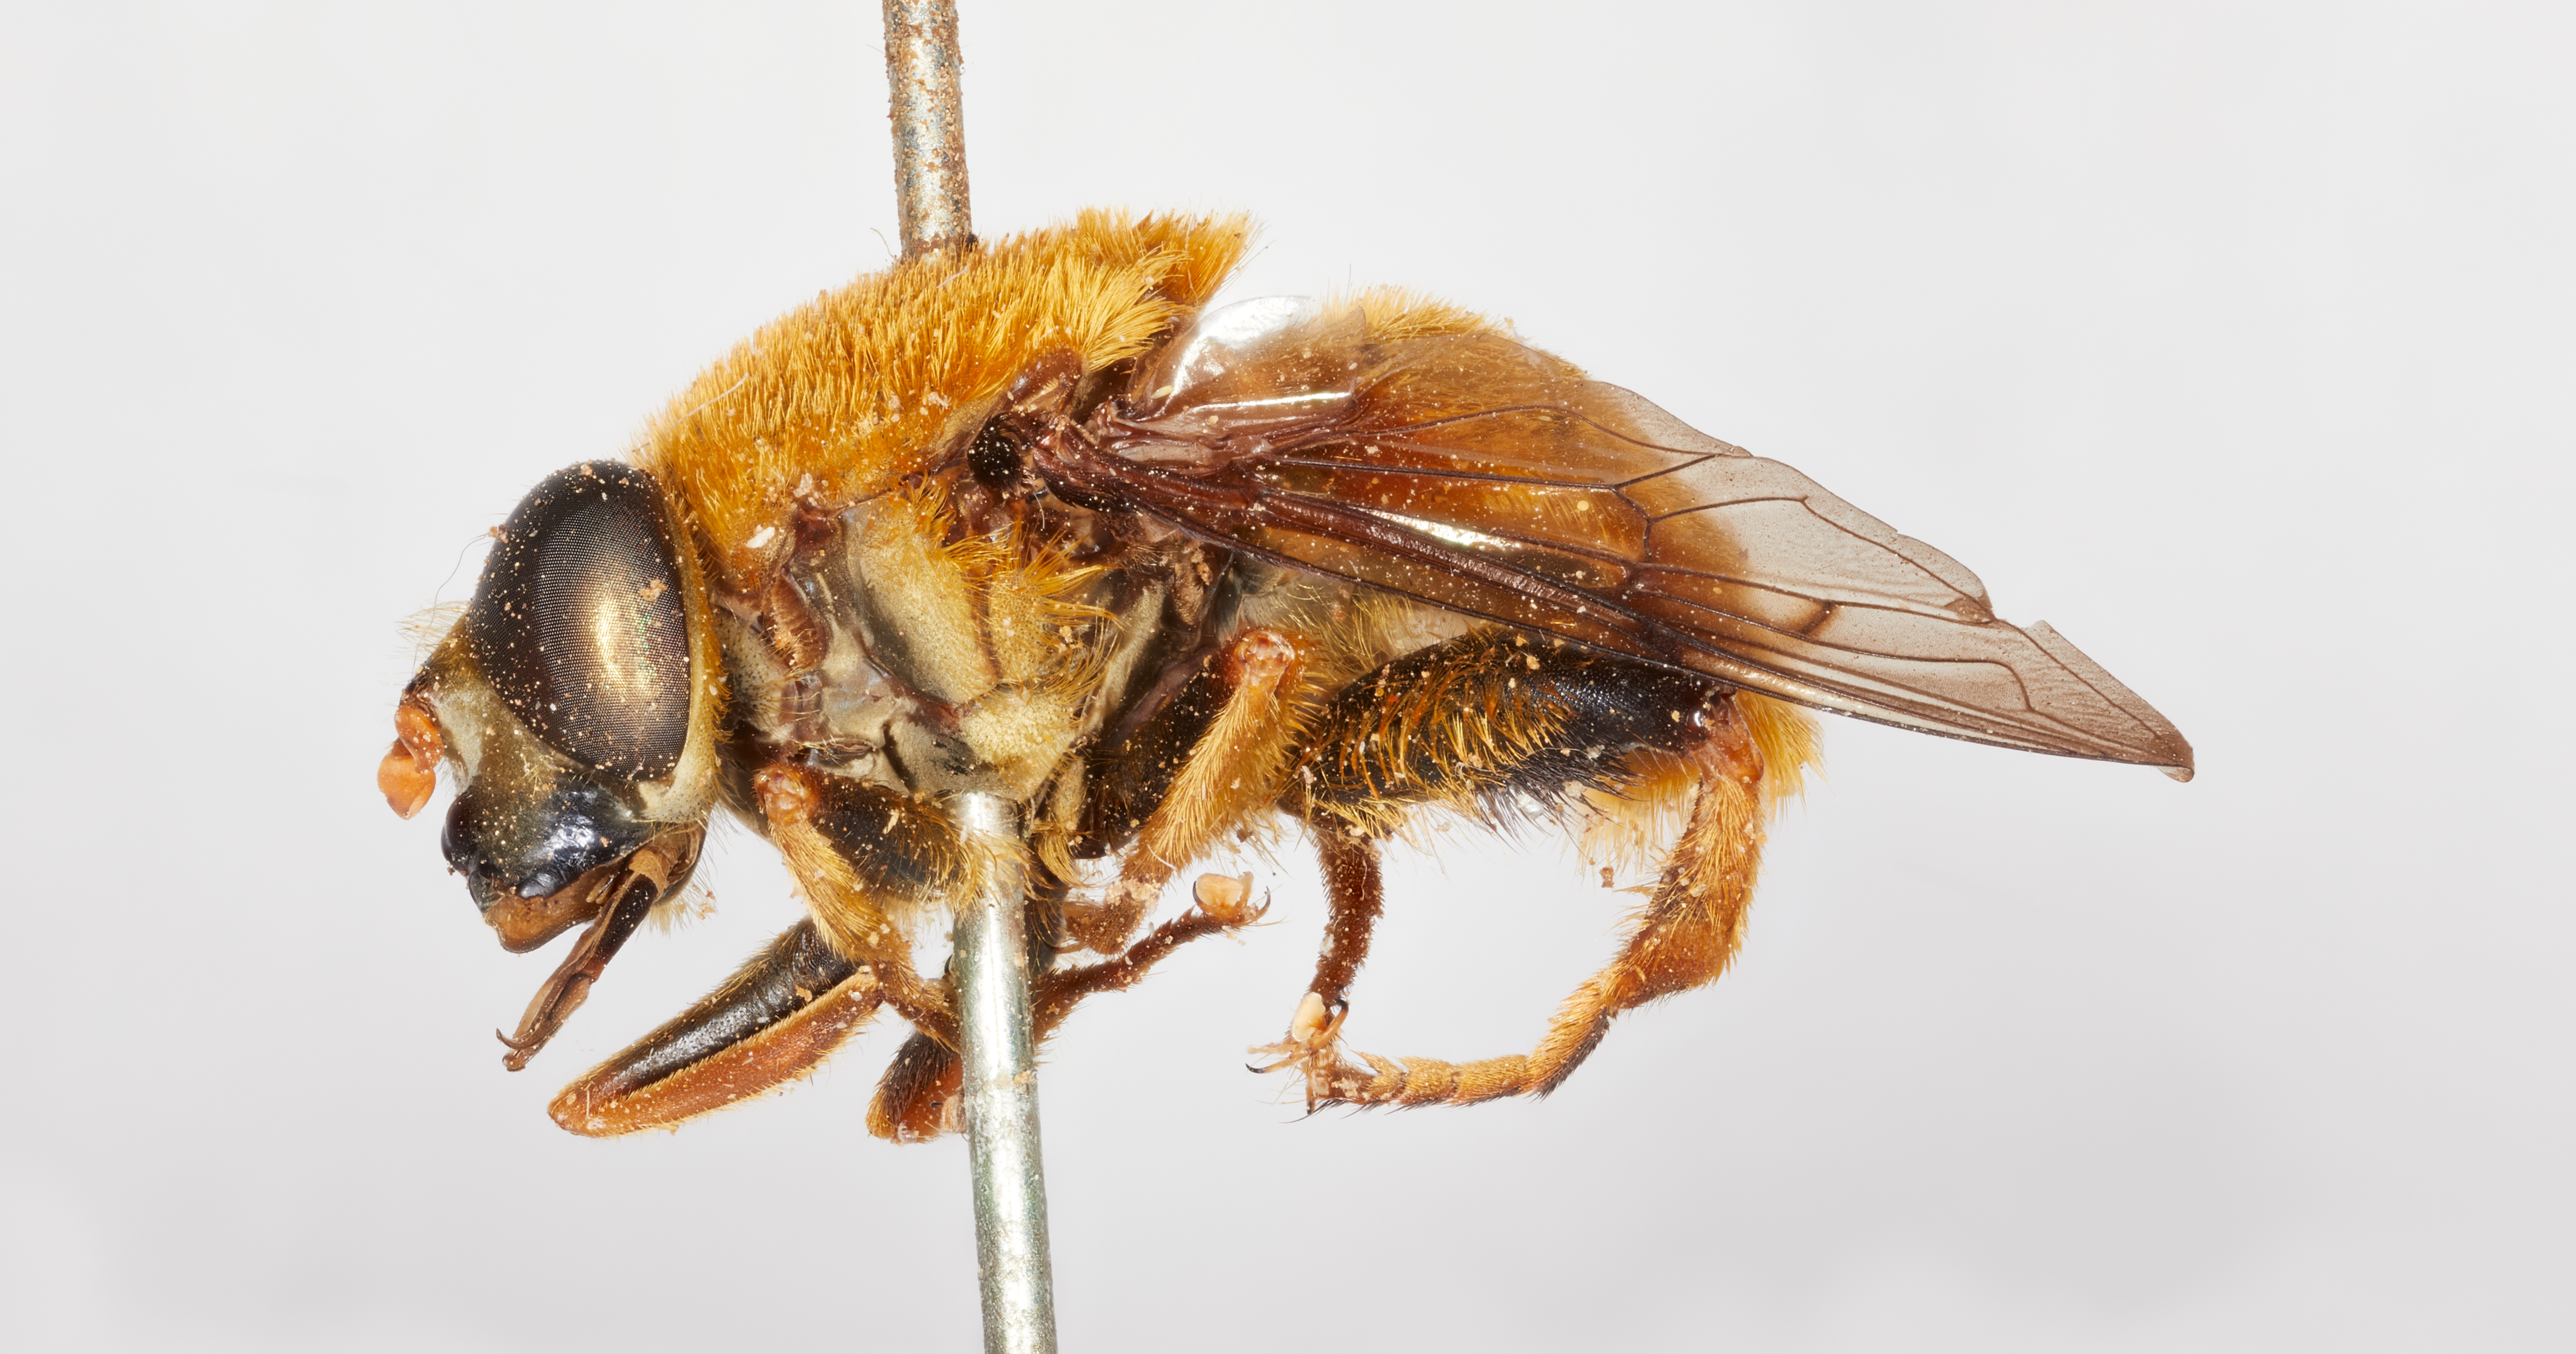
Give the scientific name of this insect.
Austrophilus necopinus
